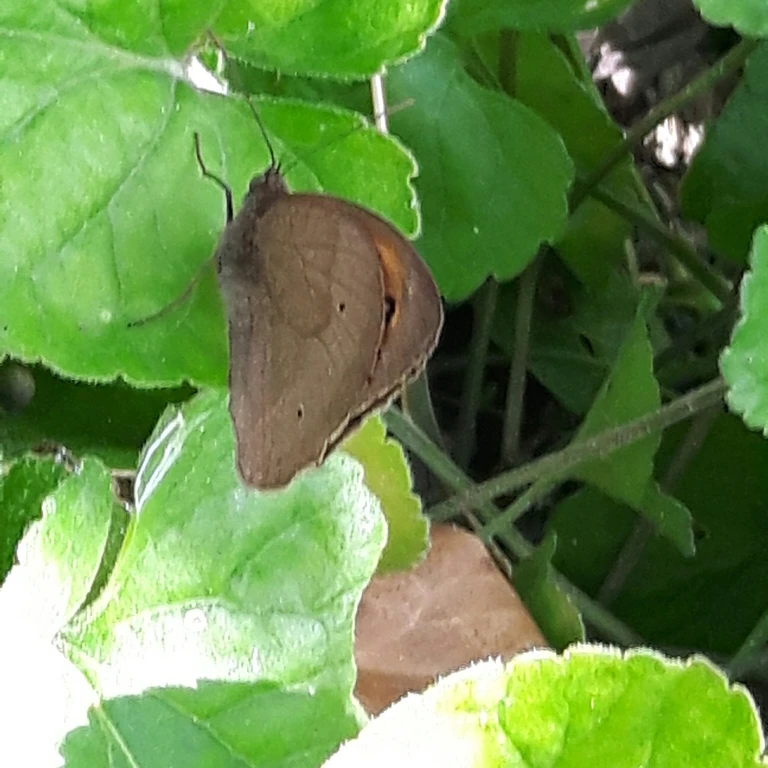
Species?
Maniola jurtina
